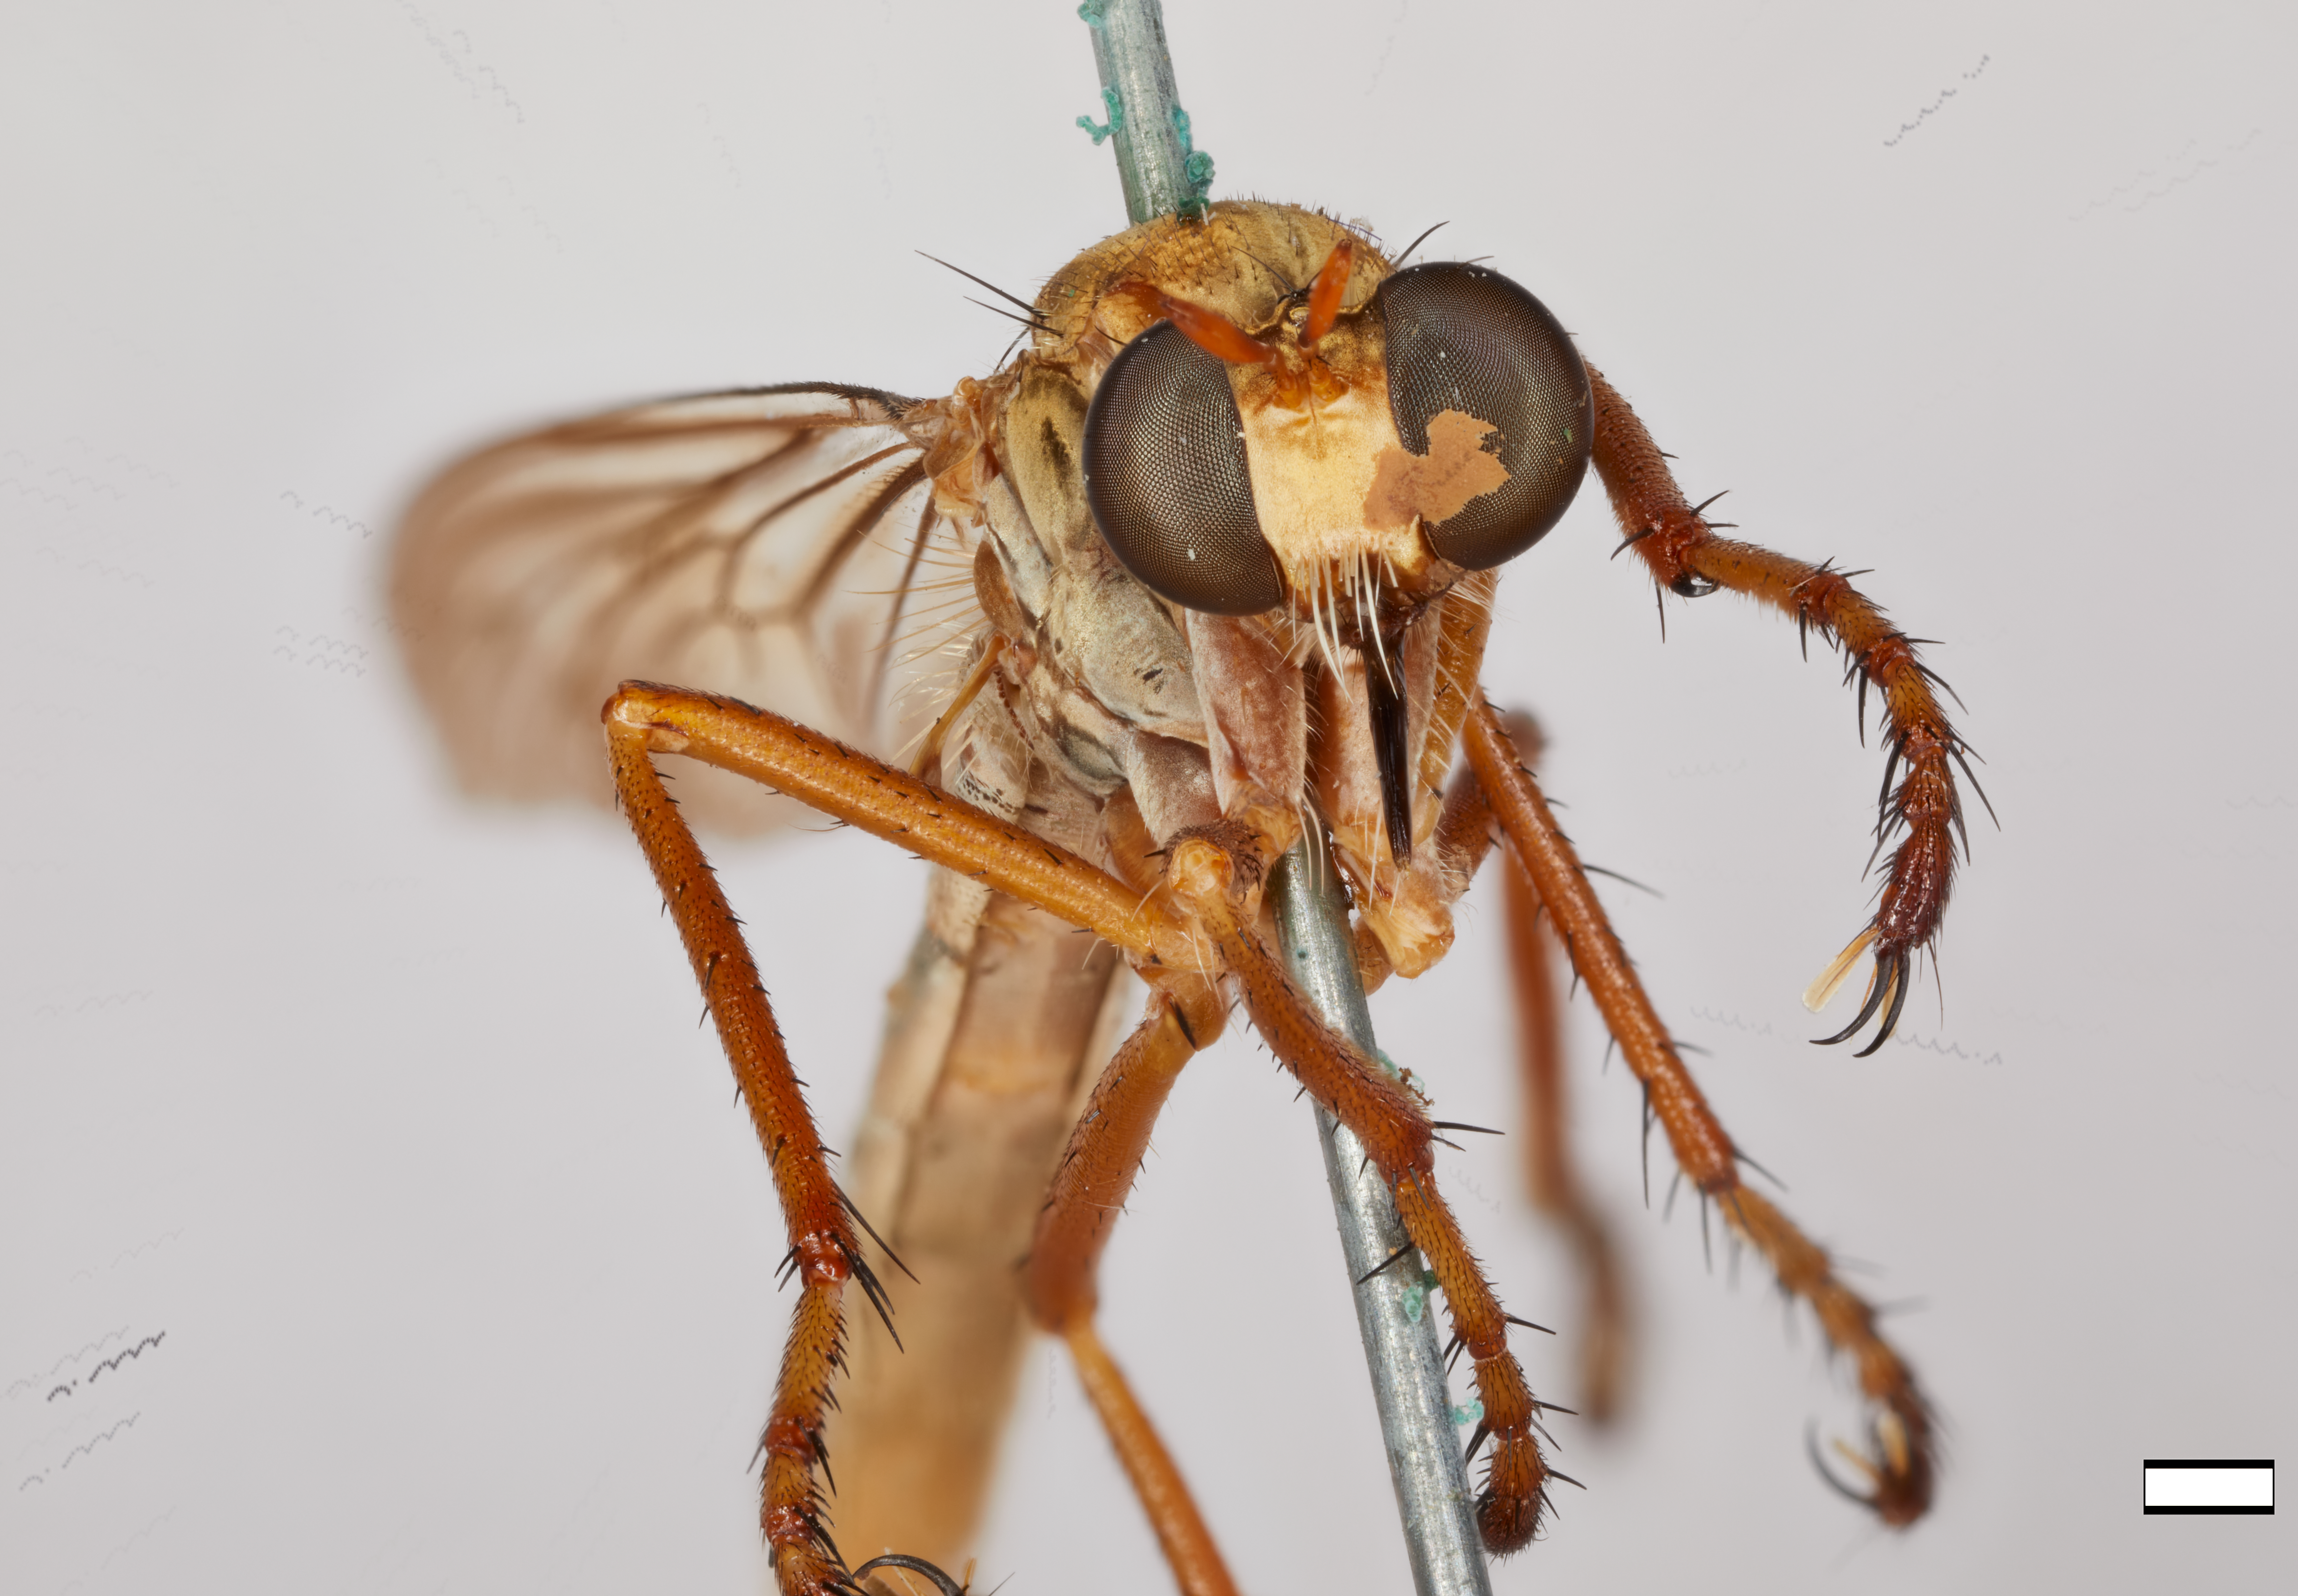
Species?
Deromyia perplexus
